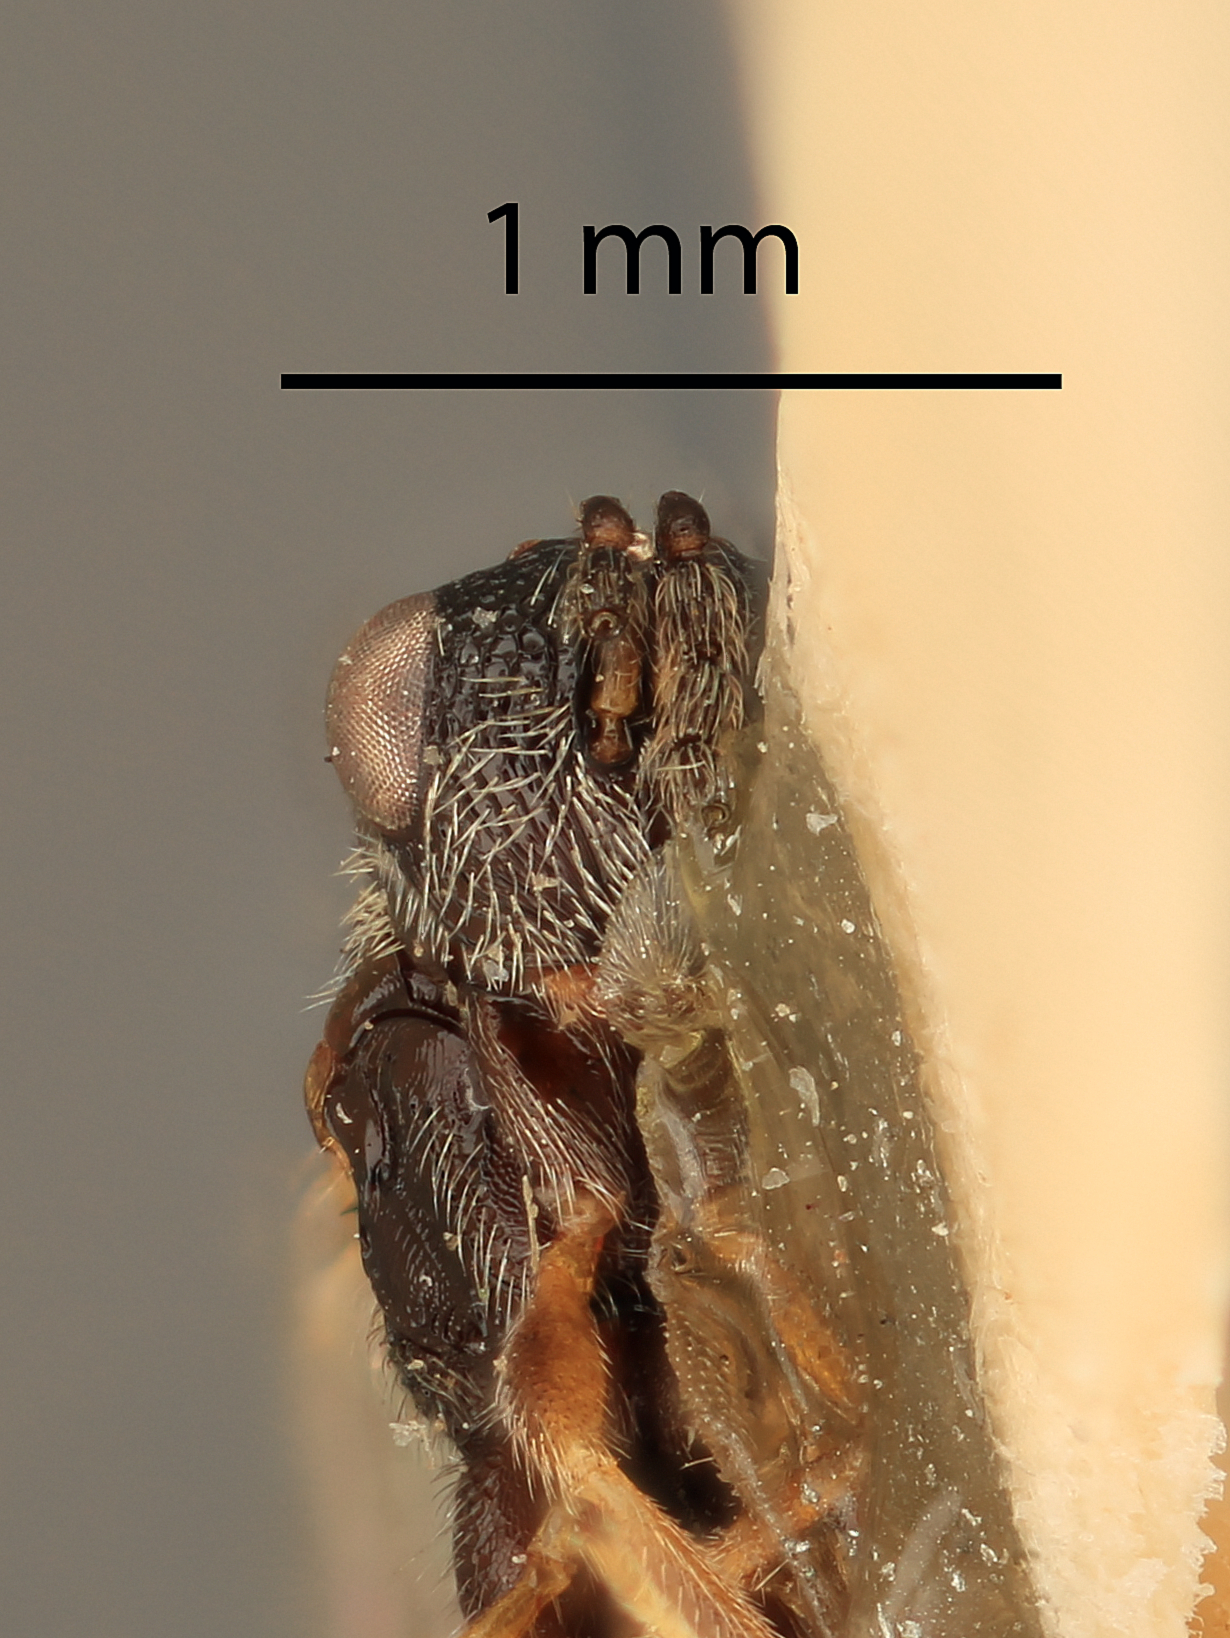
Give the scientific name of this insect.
Eurytoma hiems
